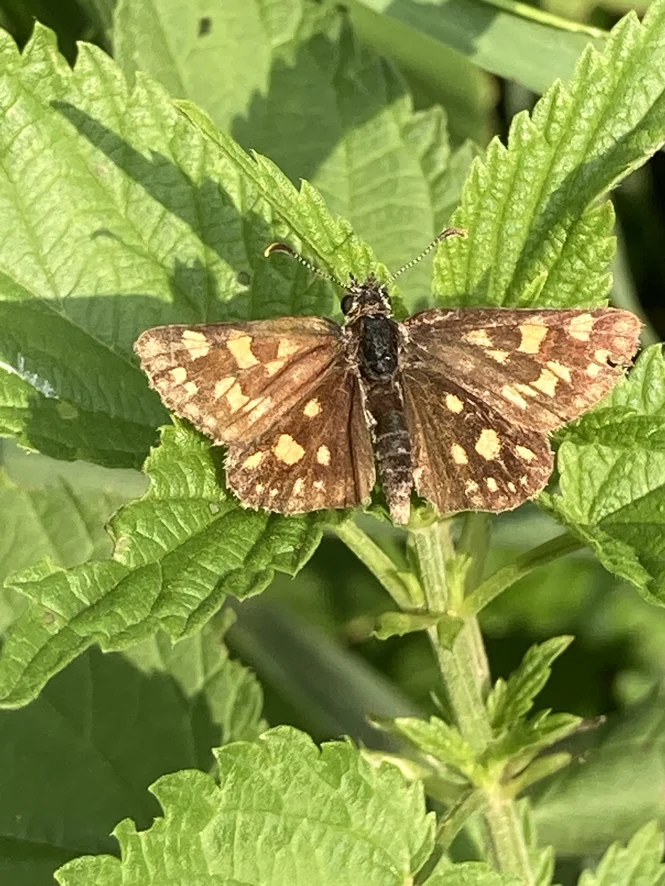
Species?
Carterocephalus palaemon
